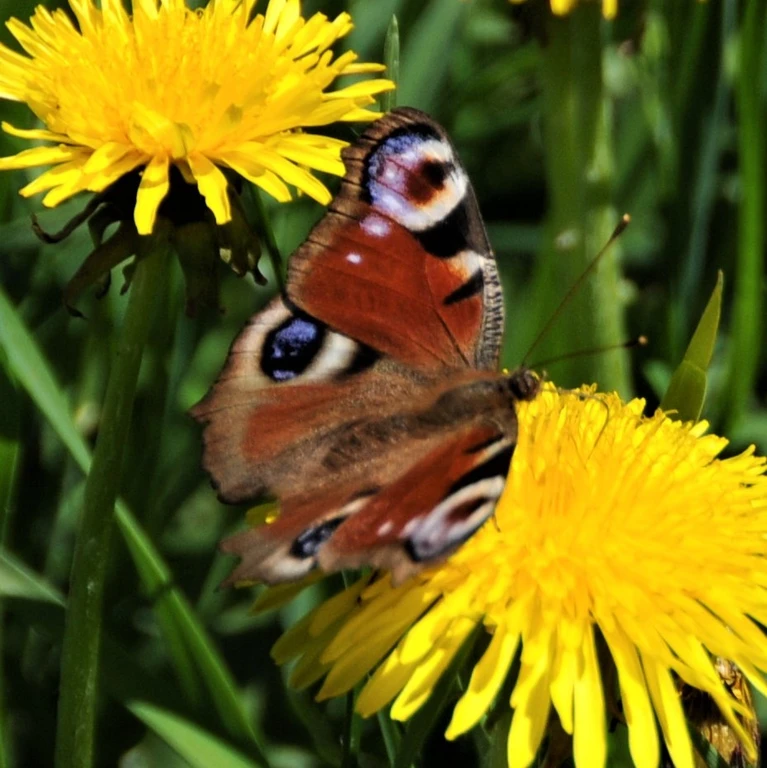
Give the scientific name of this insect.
Aglais io
